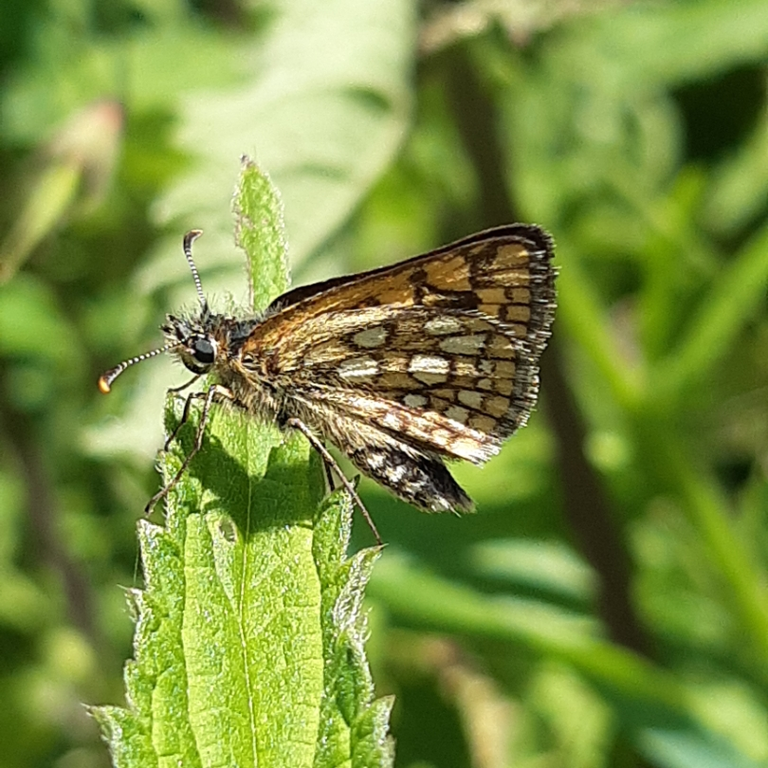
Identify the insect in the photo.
Carterocephalus palaemon
